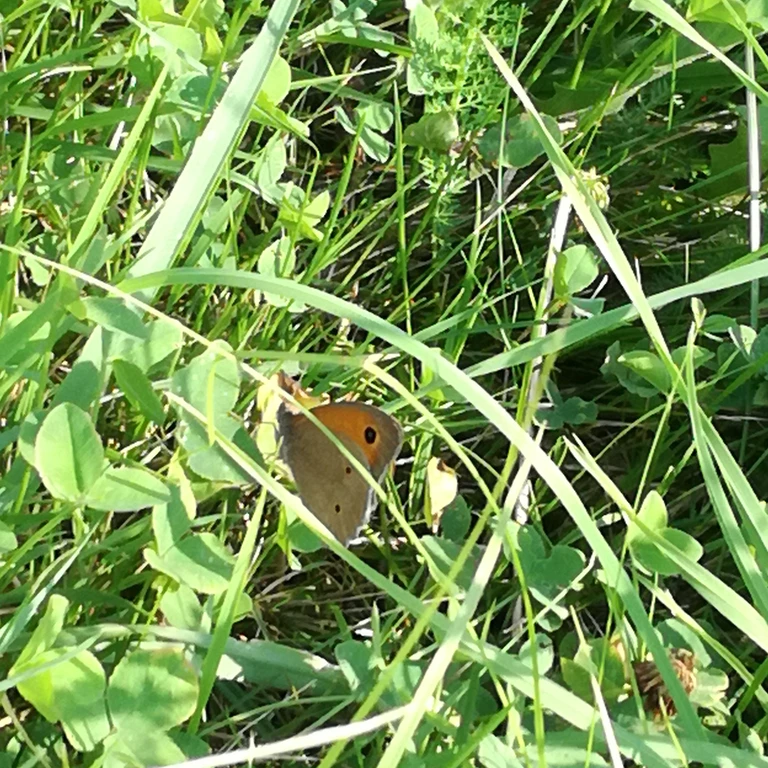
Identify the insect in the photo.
Maniola jurtina
